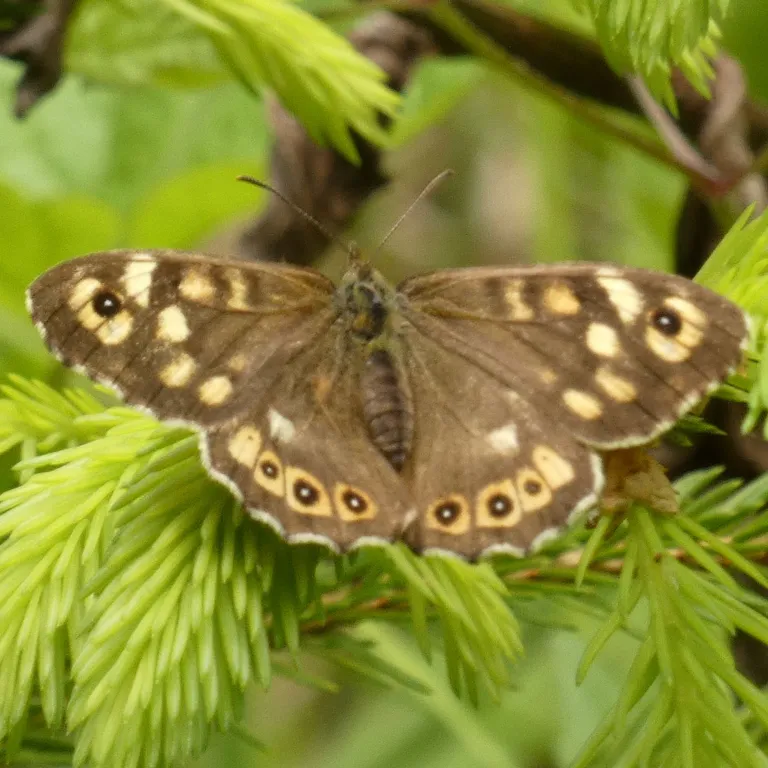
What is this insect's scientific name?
Pararge aegeria
